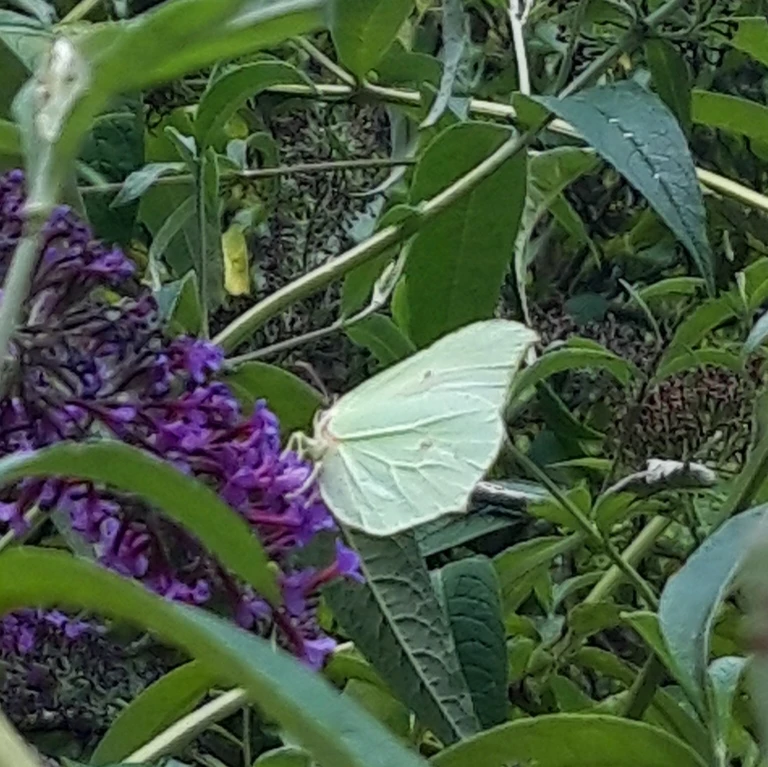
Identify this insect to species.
Gonepteryx rhamni
